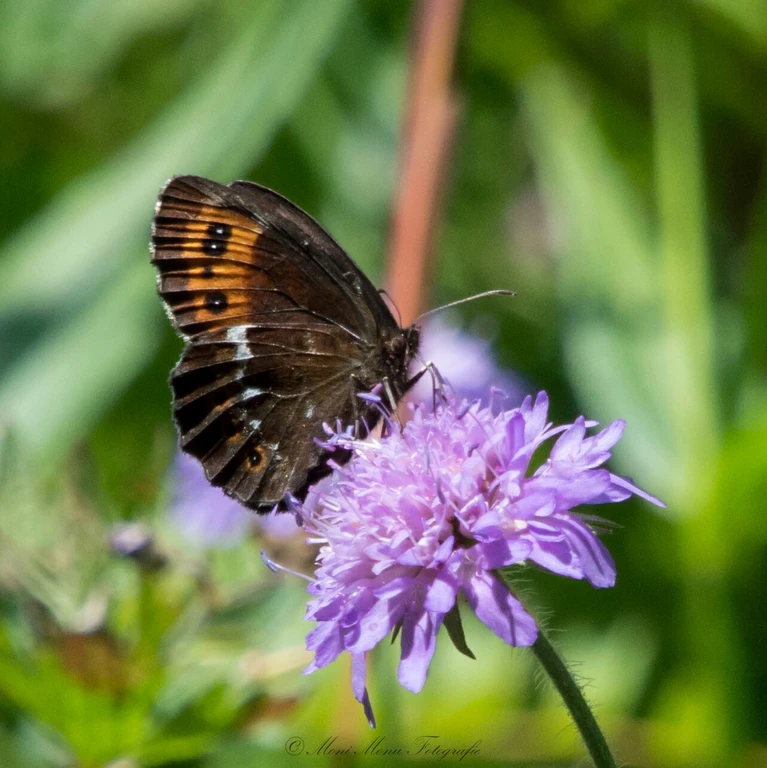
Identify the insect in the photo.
Erebia ligea
